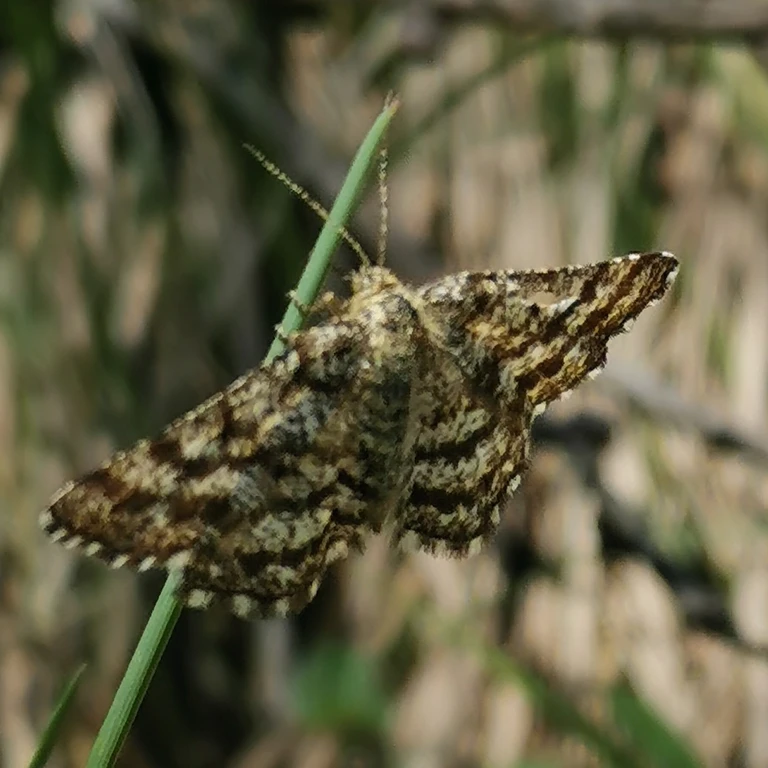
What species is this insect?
Ematurga atomaria
